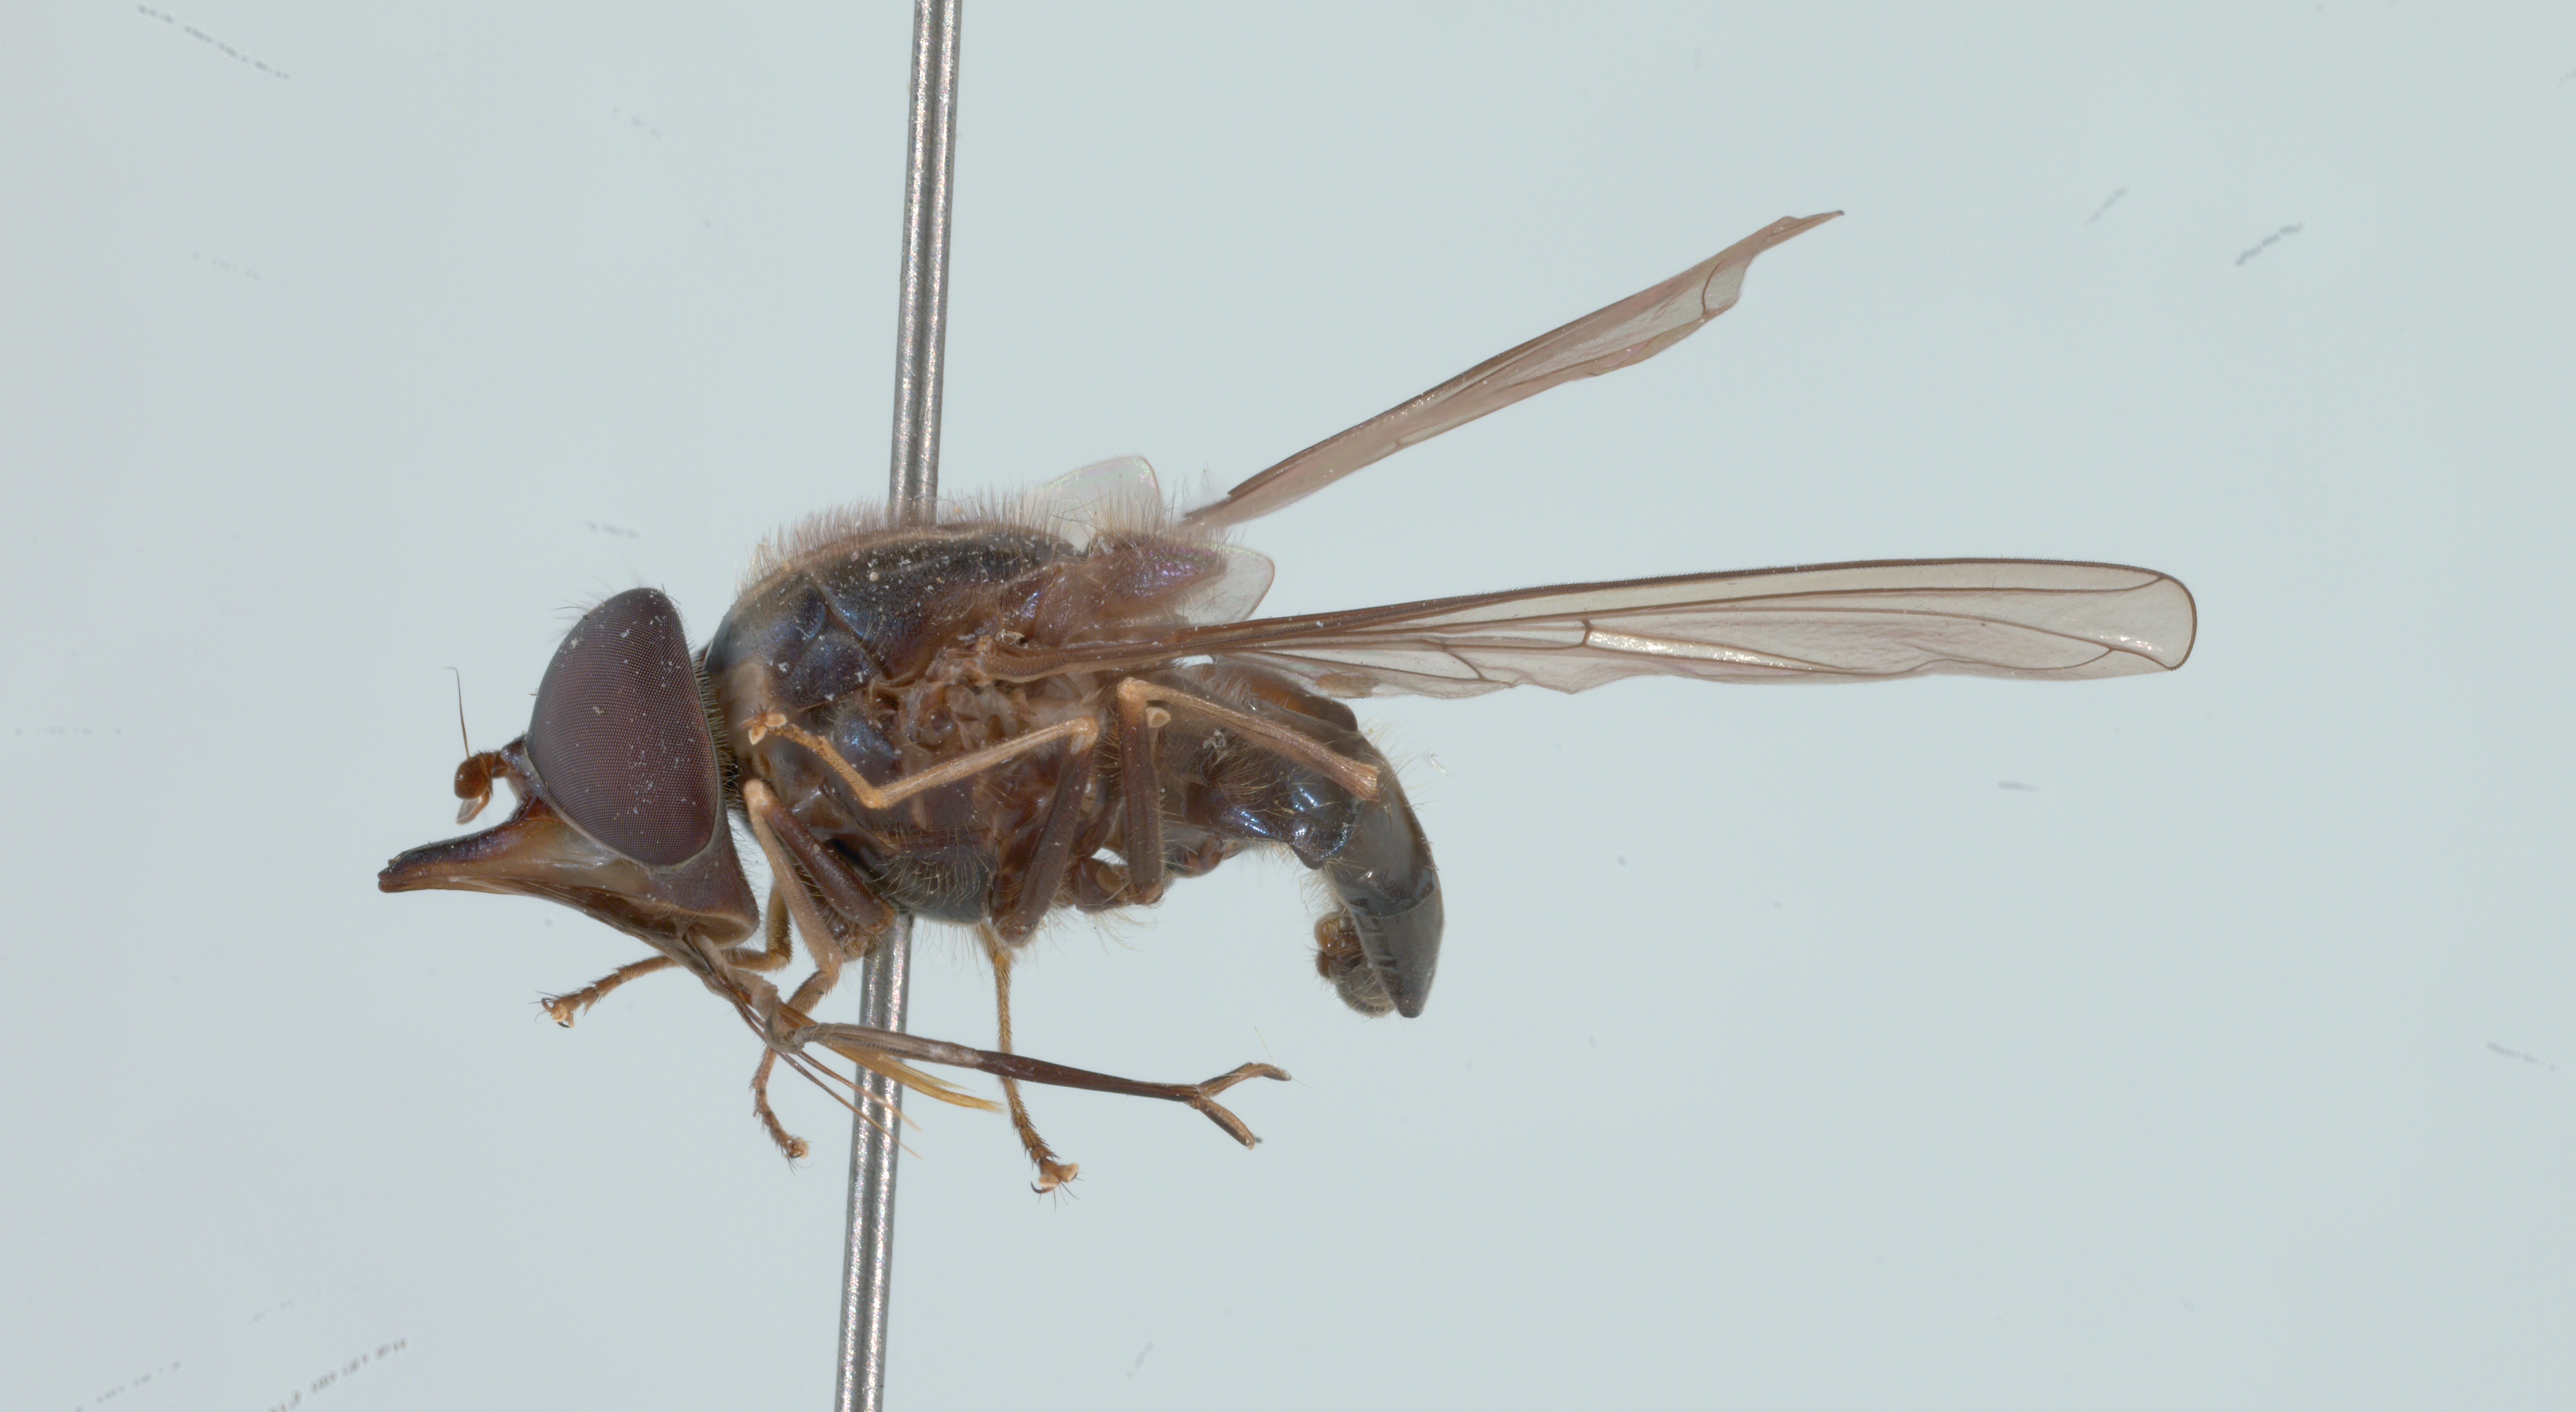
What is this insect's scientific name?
Rhingia cyanoprora
